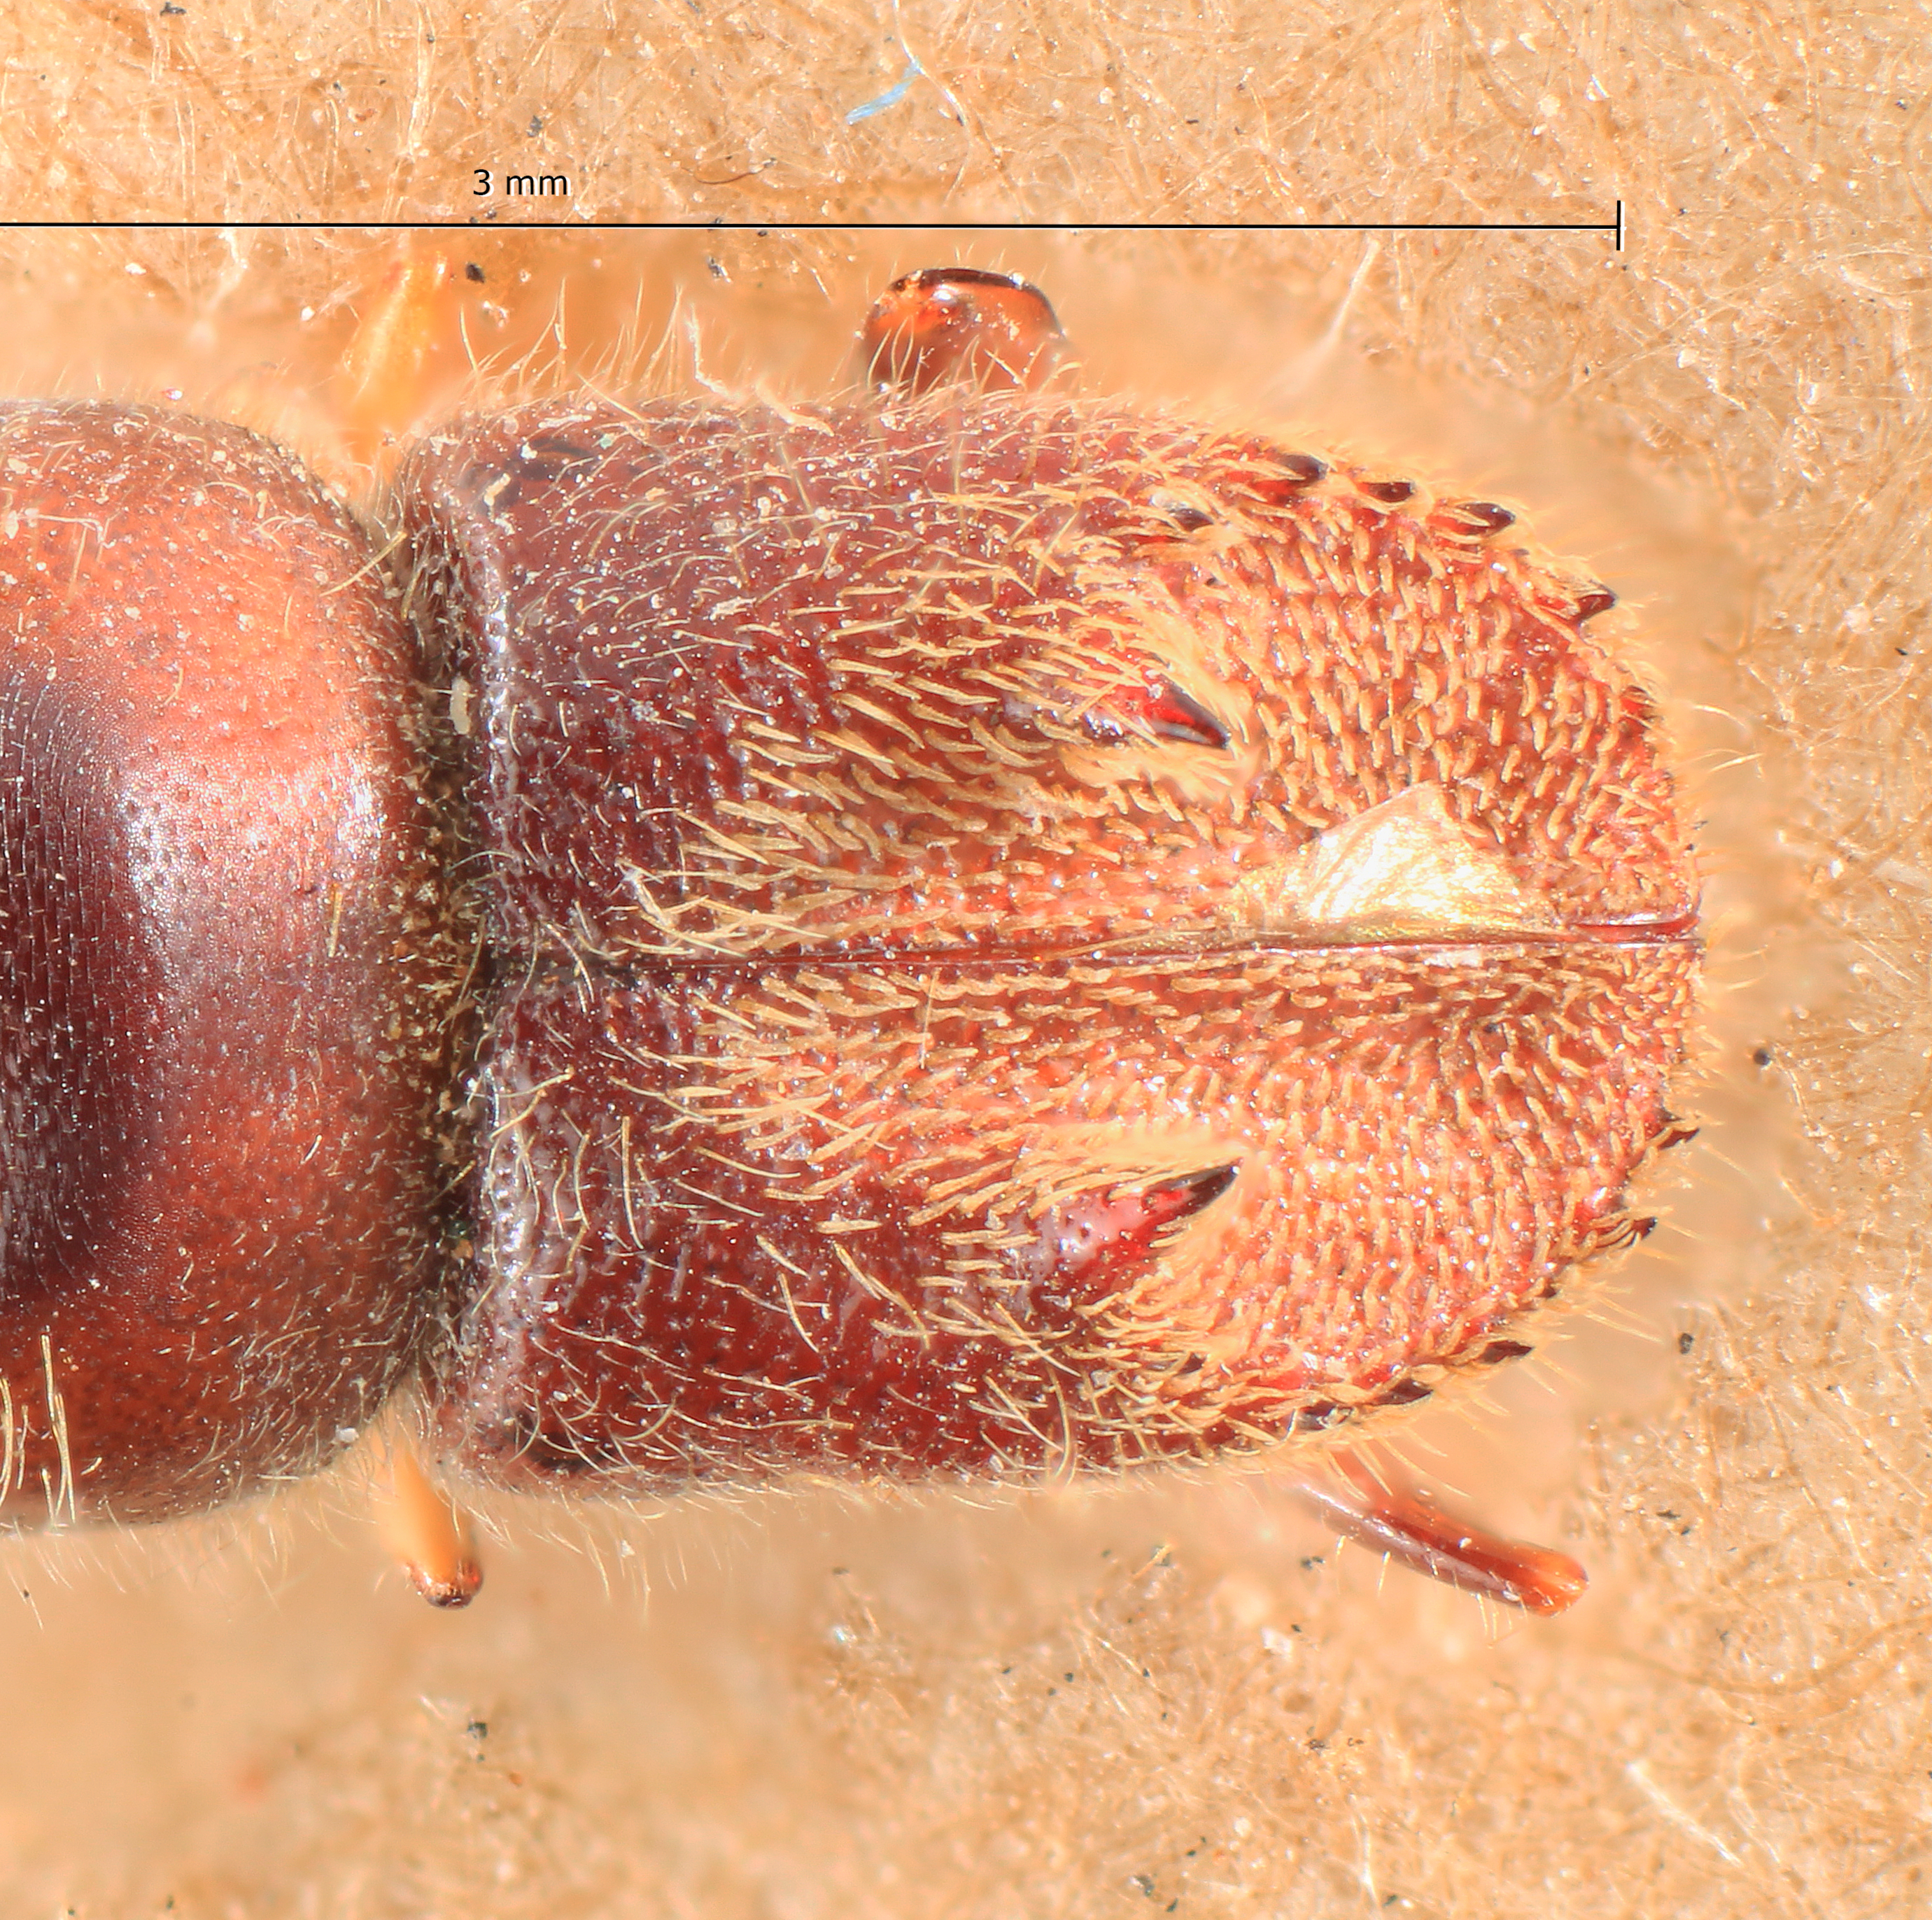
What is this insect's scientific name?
Xyleborus squamulosus
